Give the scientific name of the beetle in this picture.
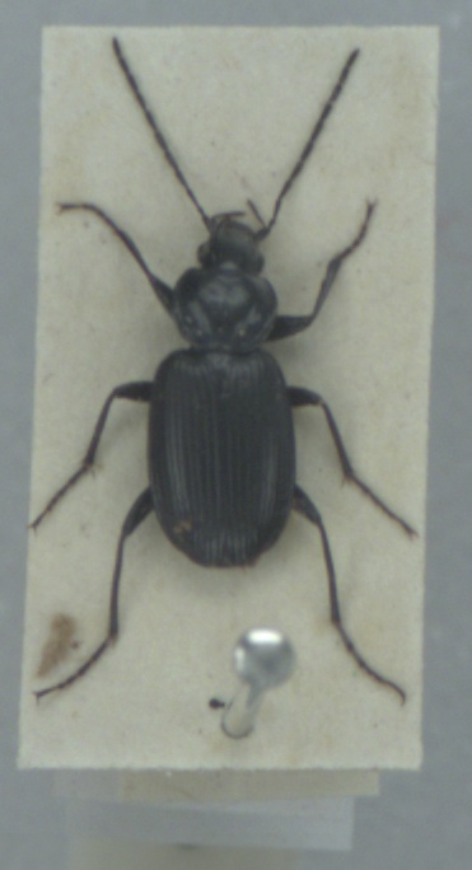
Agonum emarginatum
